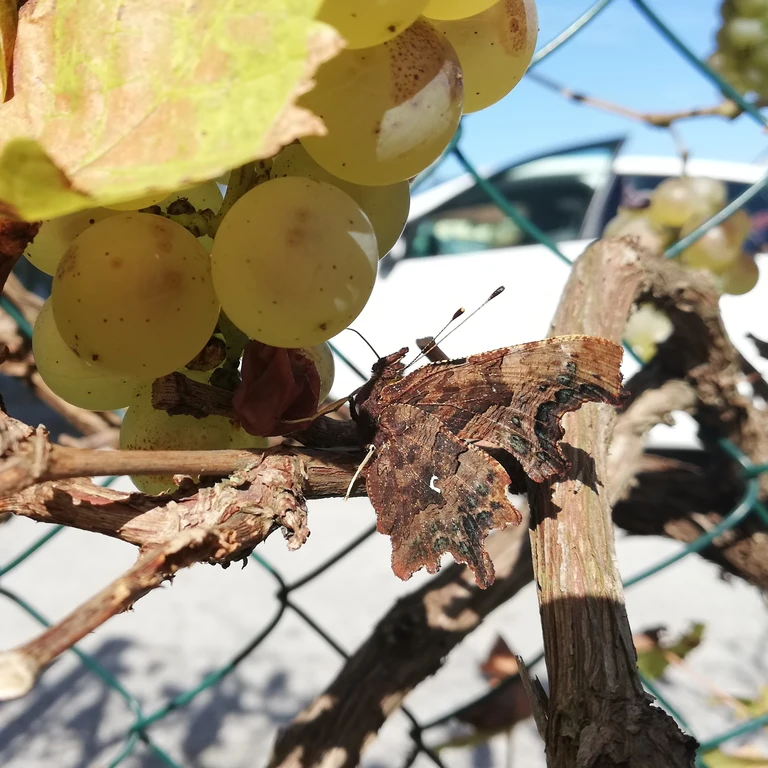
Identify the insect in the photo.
Polygonia c-album
